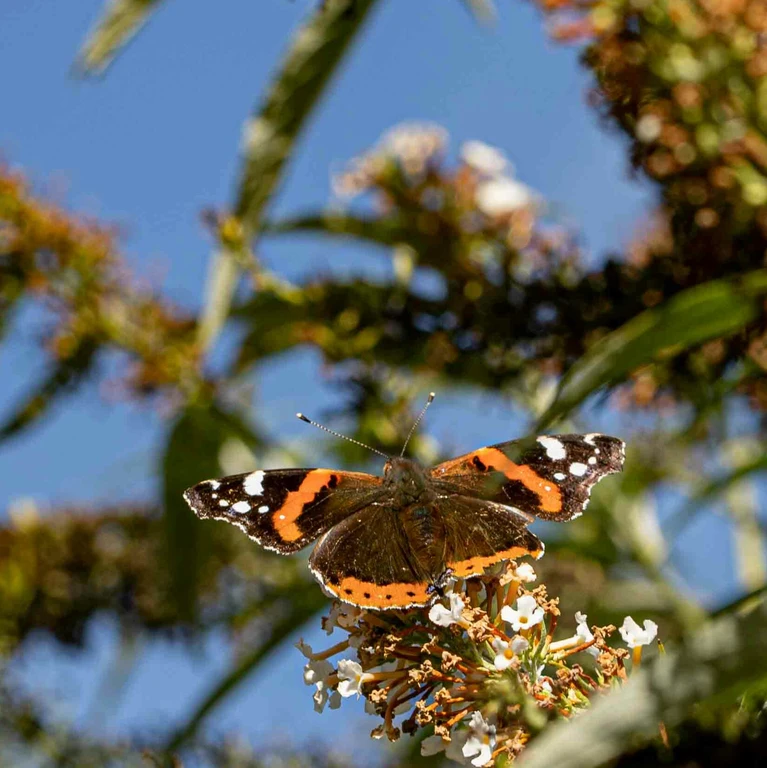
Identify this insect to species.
Vanessa atalanta
